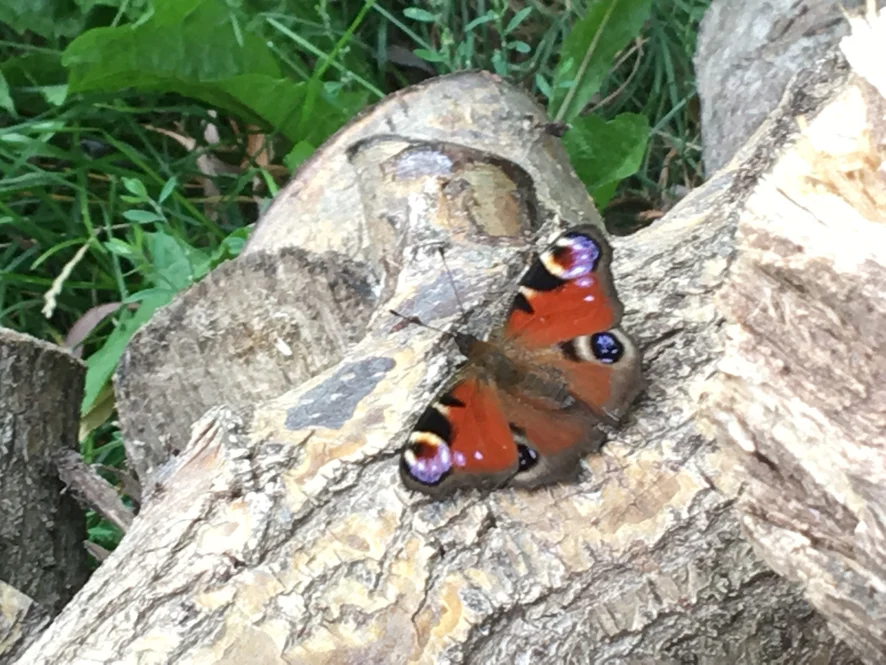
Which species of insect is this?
Aglais io
